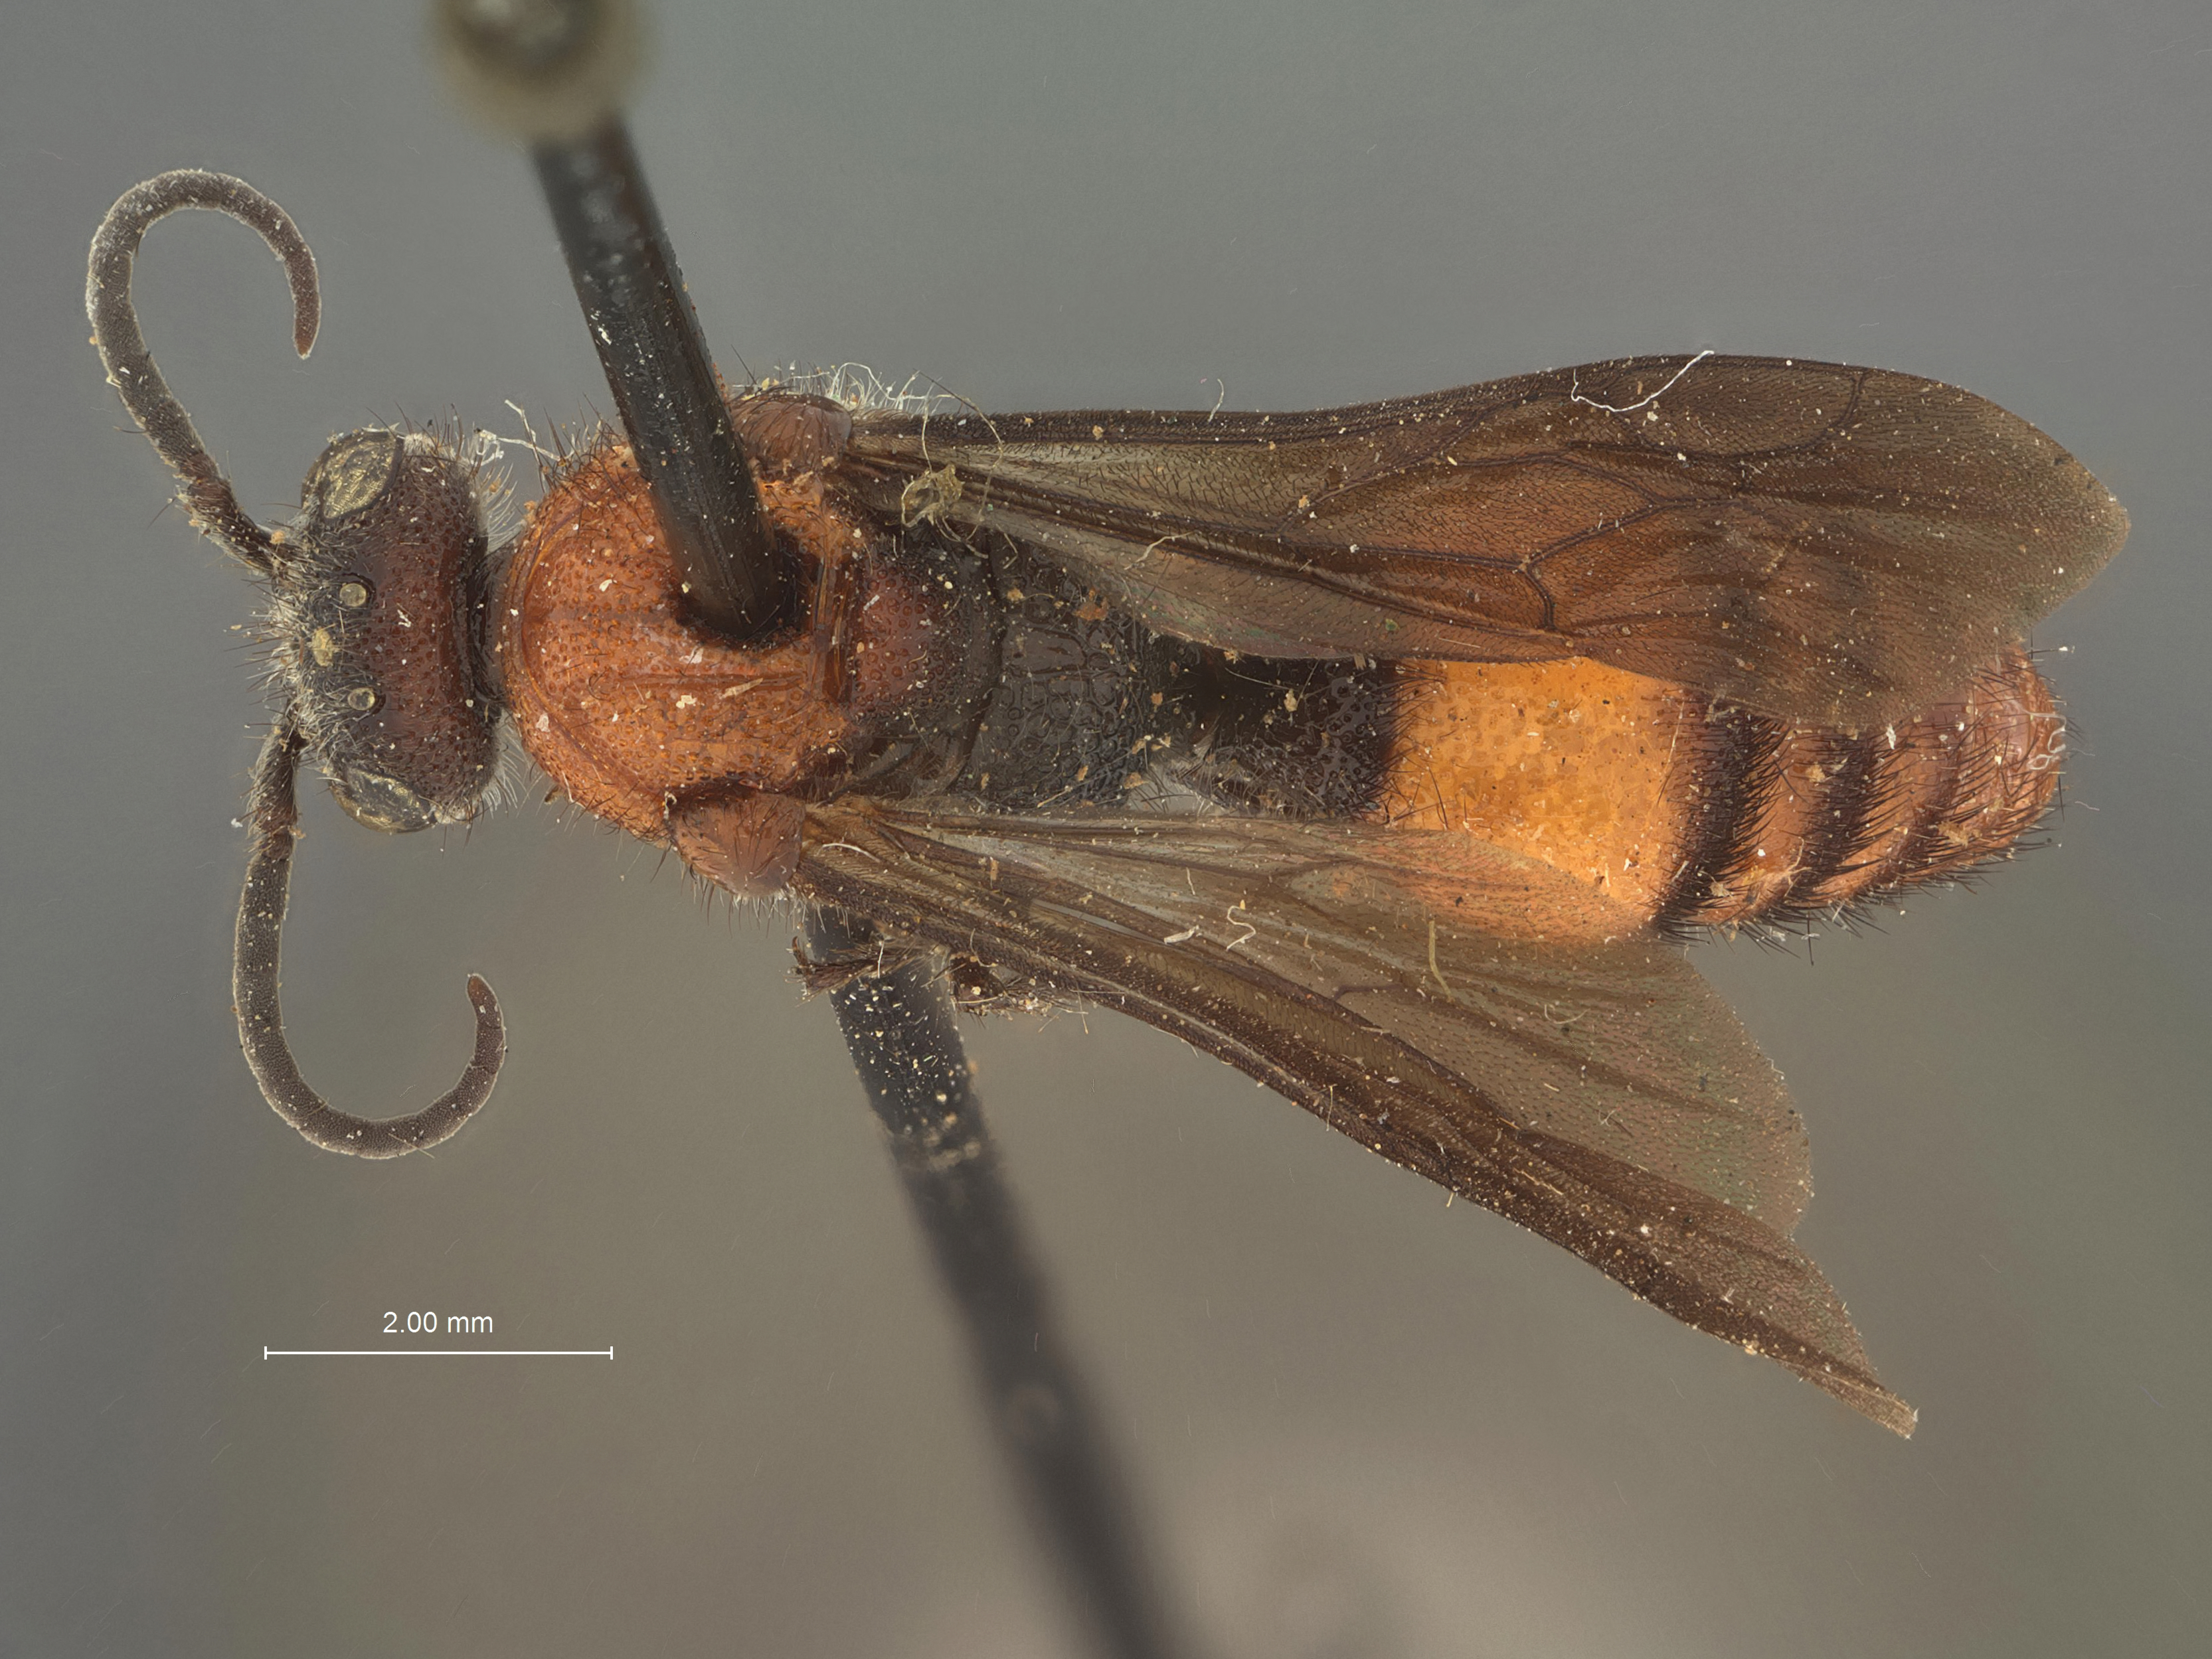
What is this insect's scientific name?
Timulla tolerata
